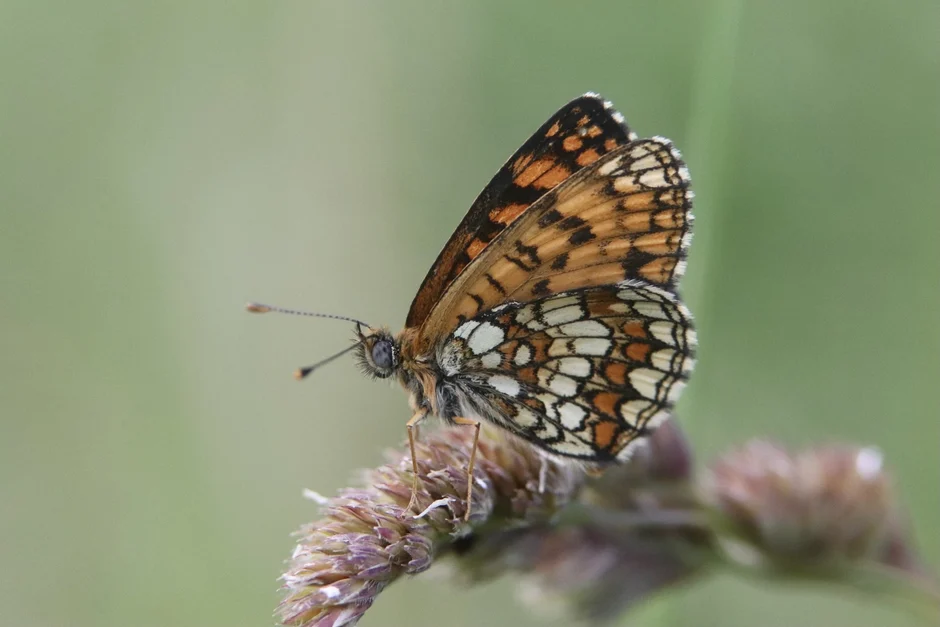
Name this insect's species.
Melitaea athalia
